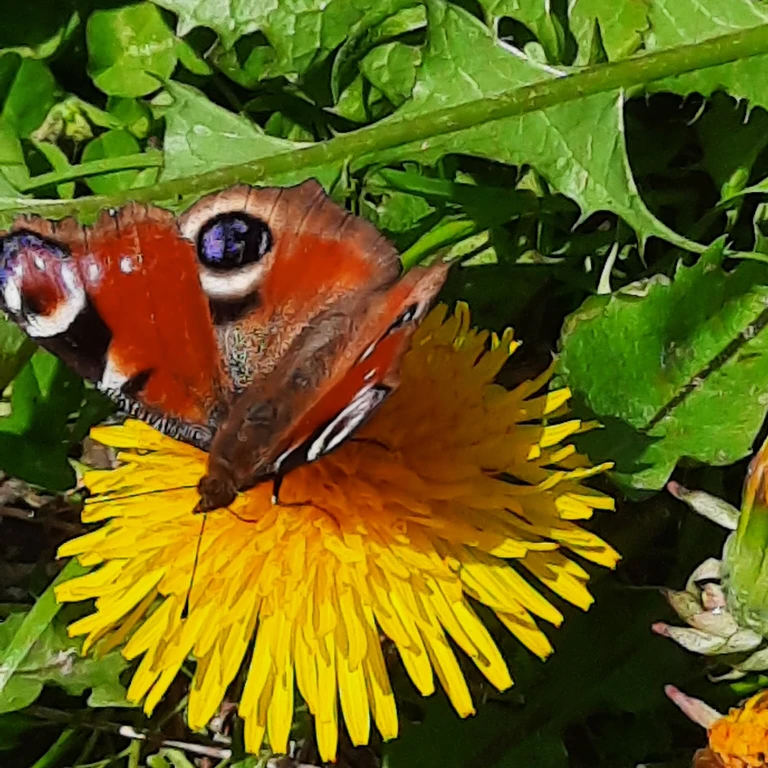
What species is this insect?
Aglais io
